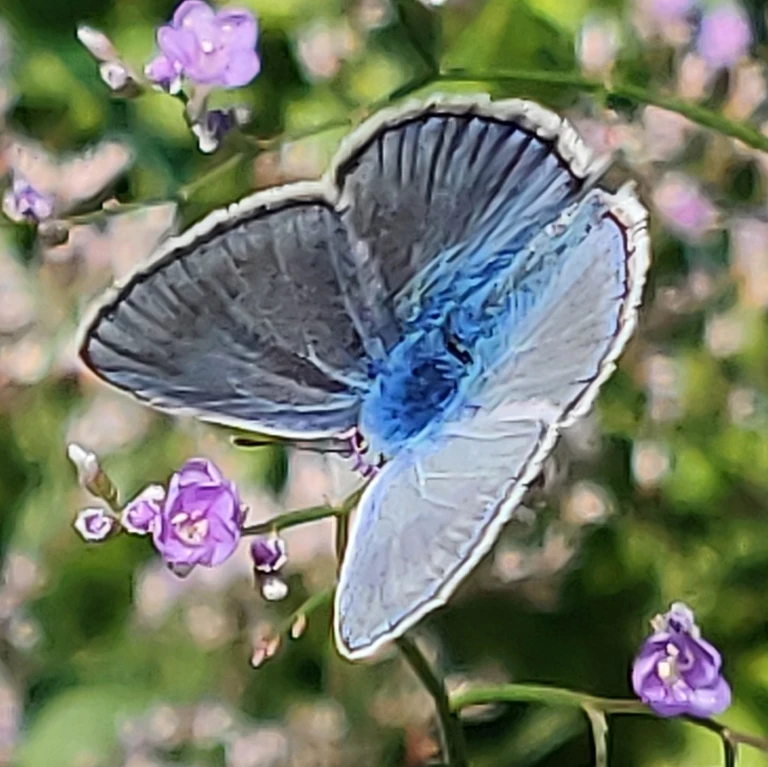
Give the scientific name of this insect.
Polyommatus icarus
